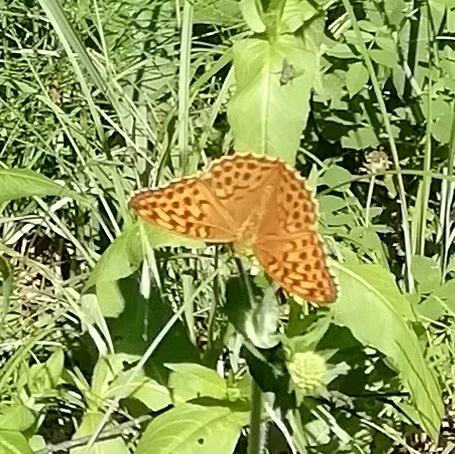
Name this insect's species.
Argynnis paphia
